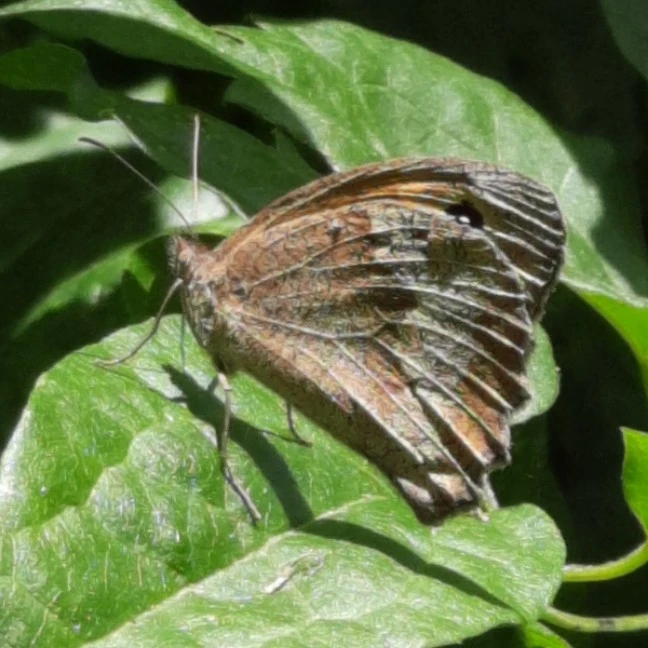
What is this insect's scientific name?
Maniola jurtina
